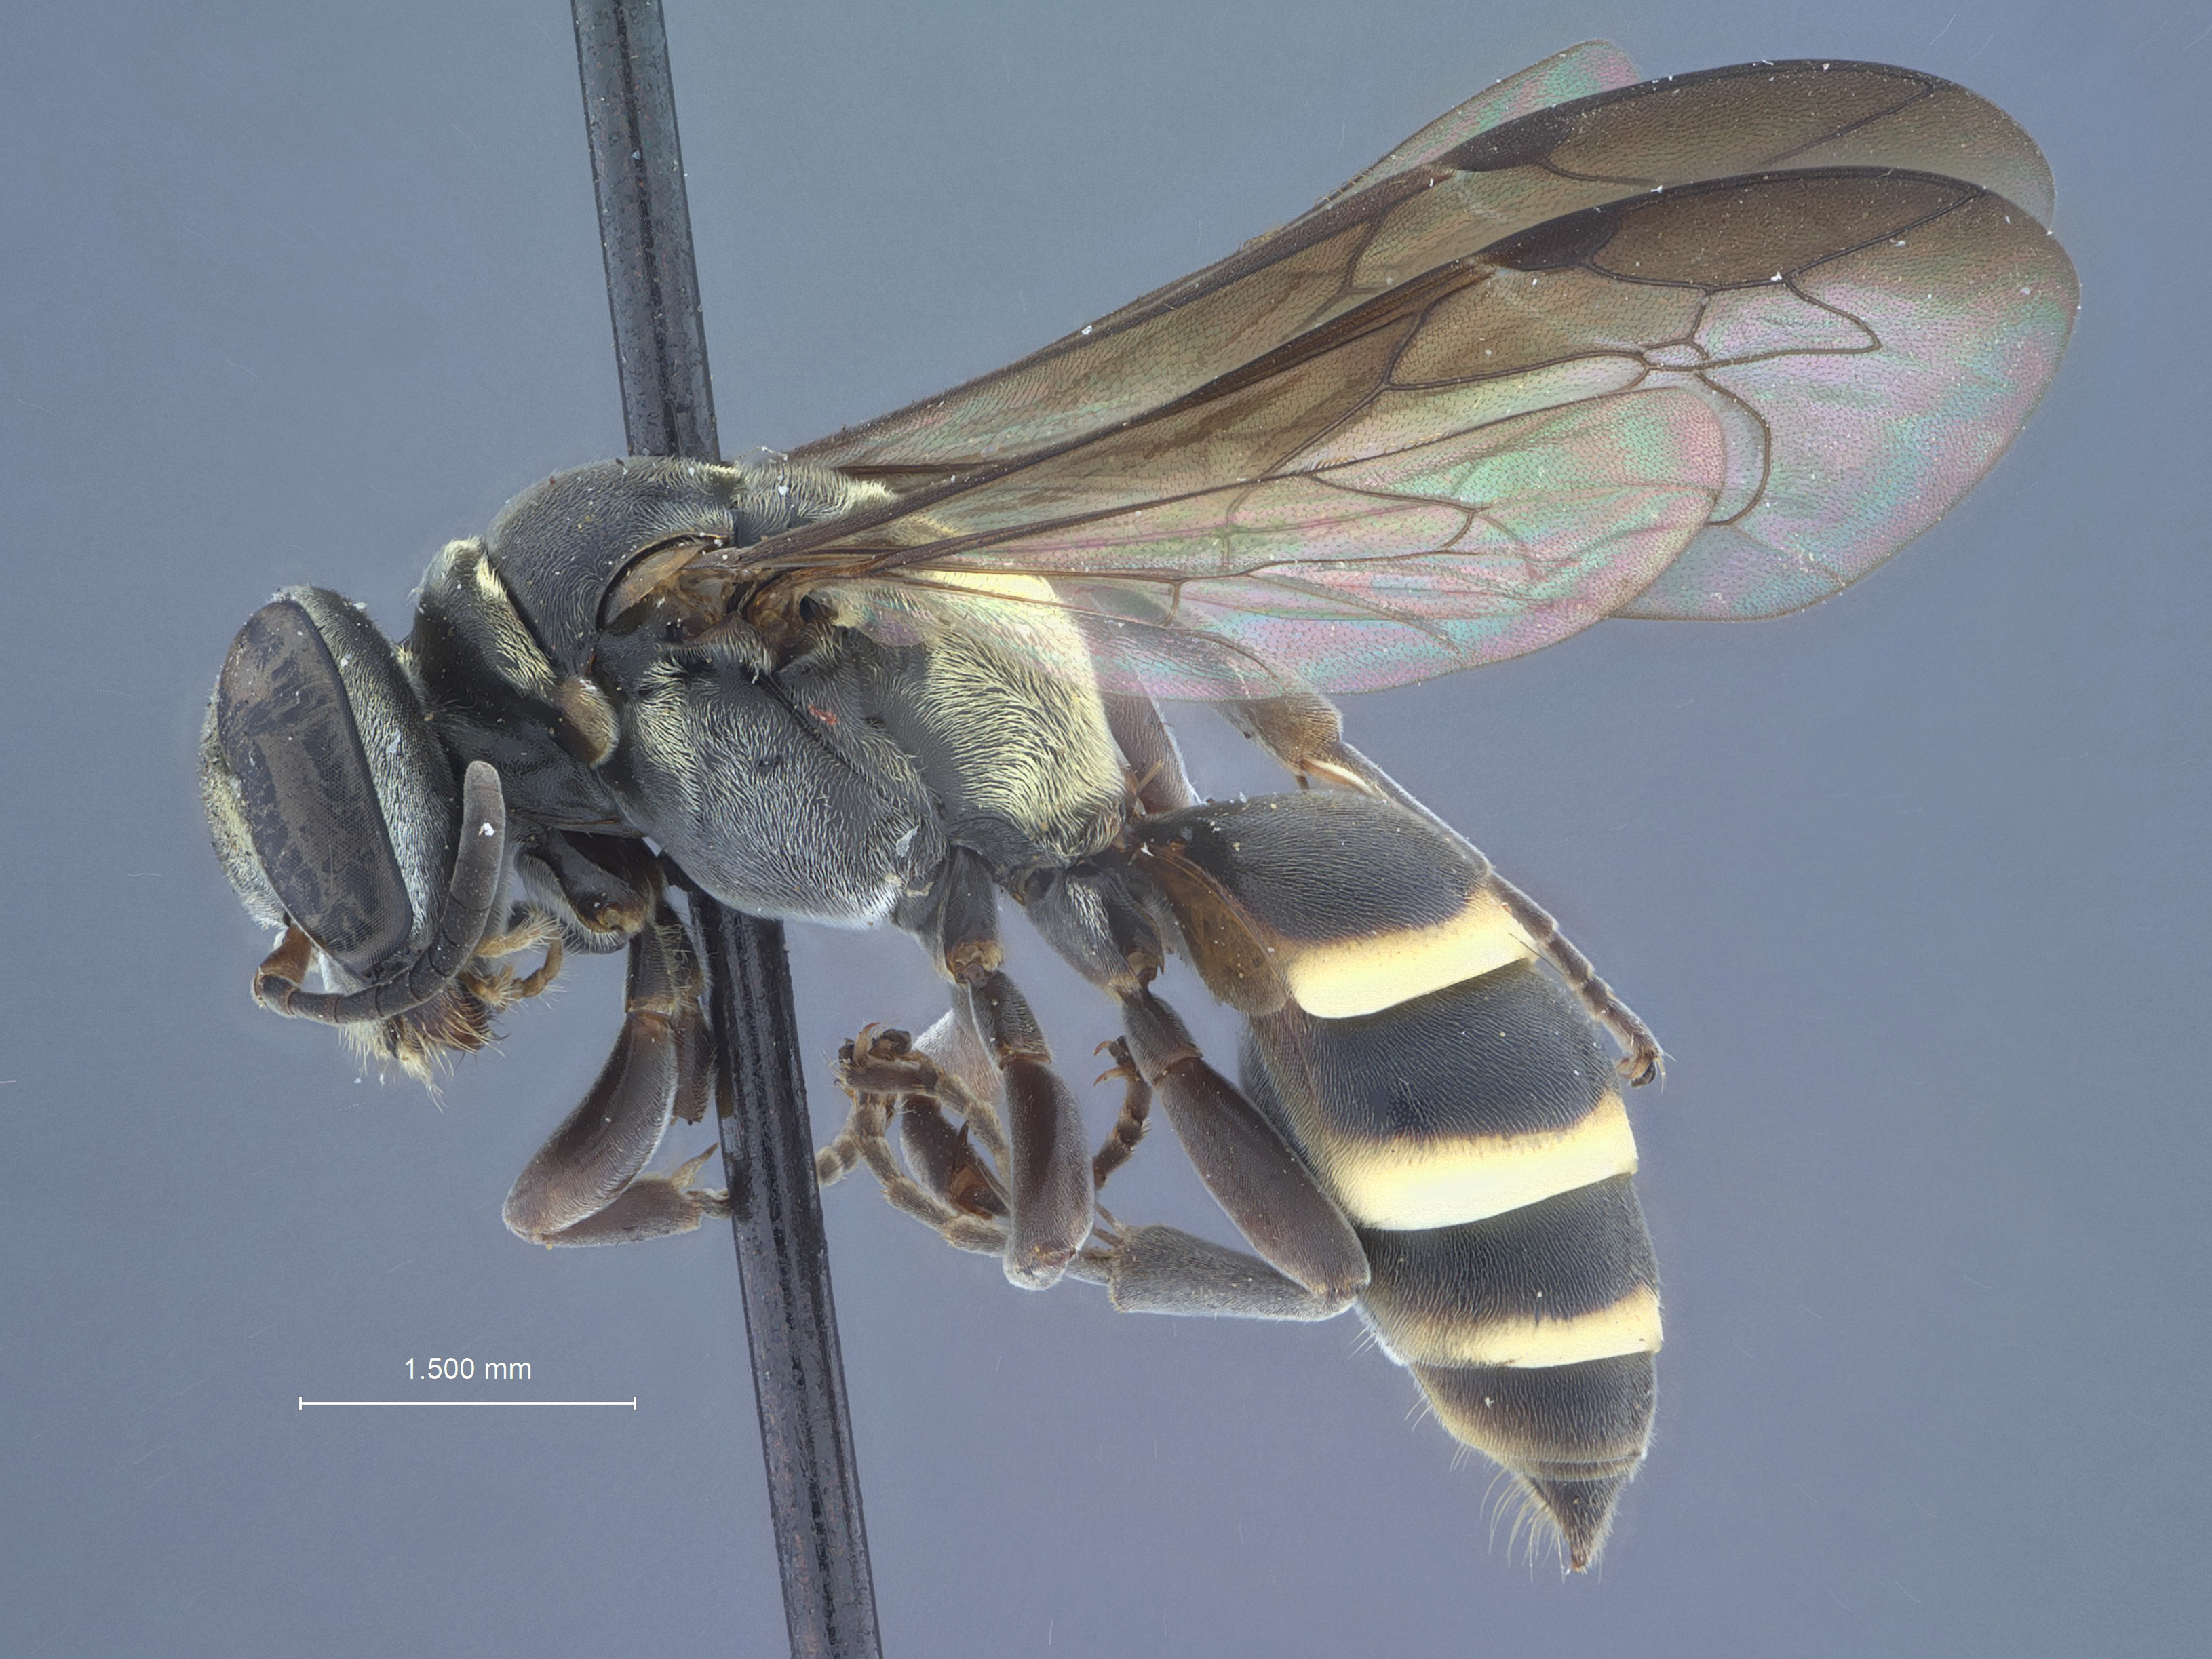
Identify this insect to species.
Pison chrysops
